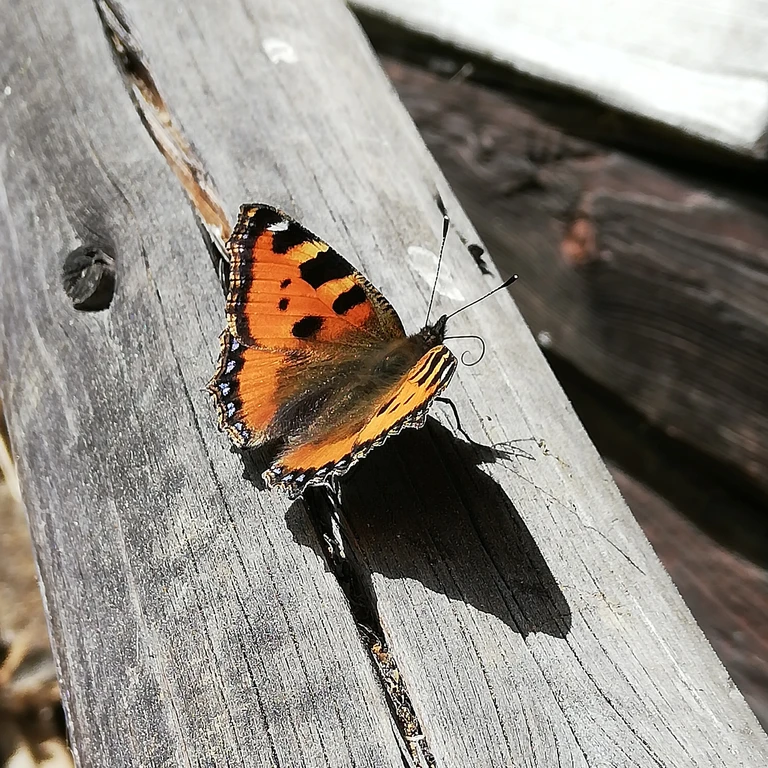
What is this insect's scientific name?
Aglais urticae
